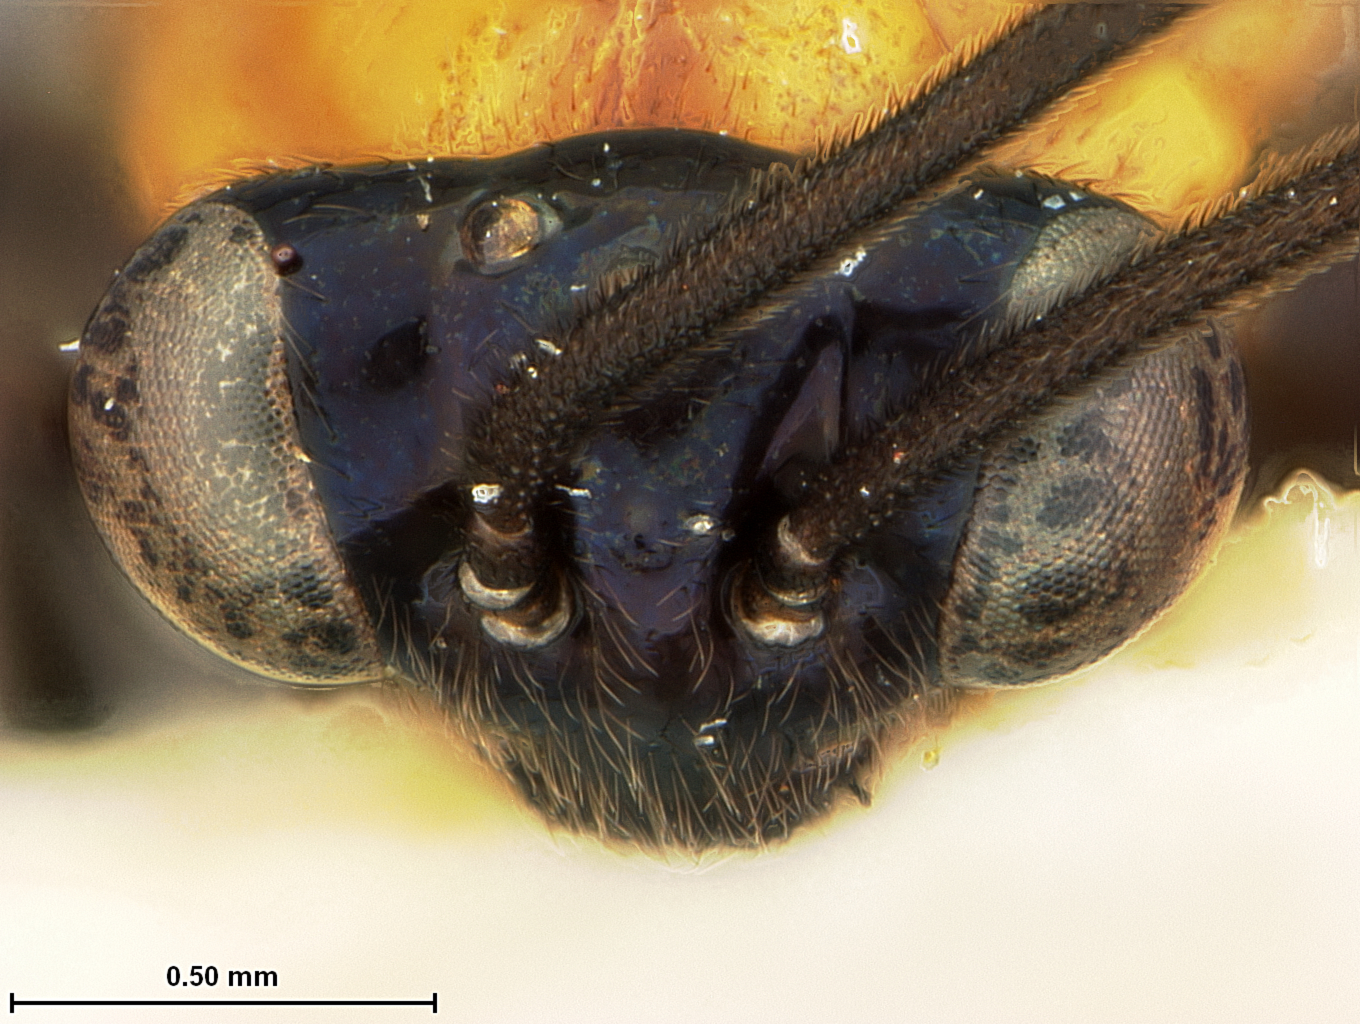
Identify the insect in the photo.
Atomacera nama
